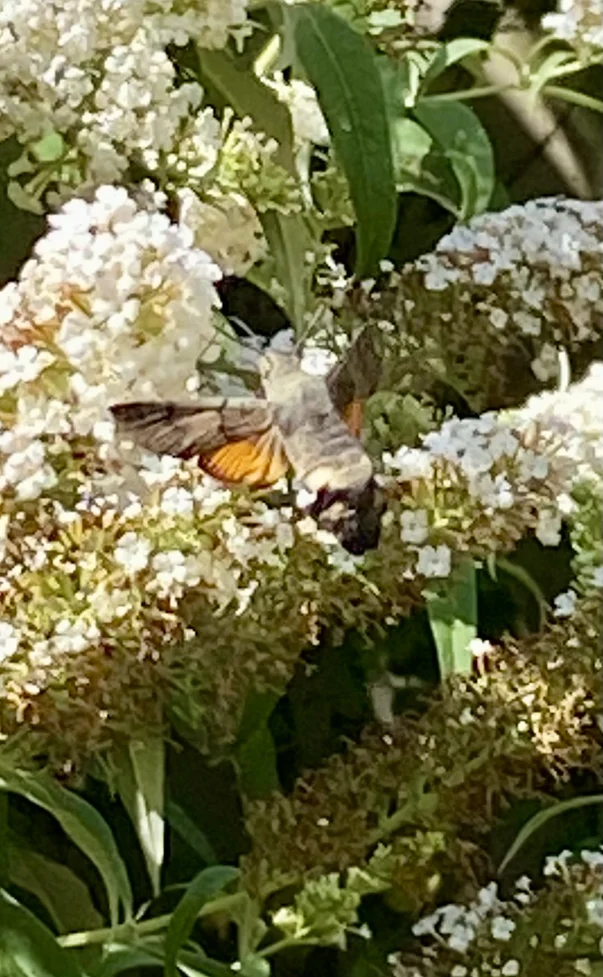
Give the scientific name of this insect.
Macroglossum stellatarum
